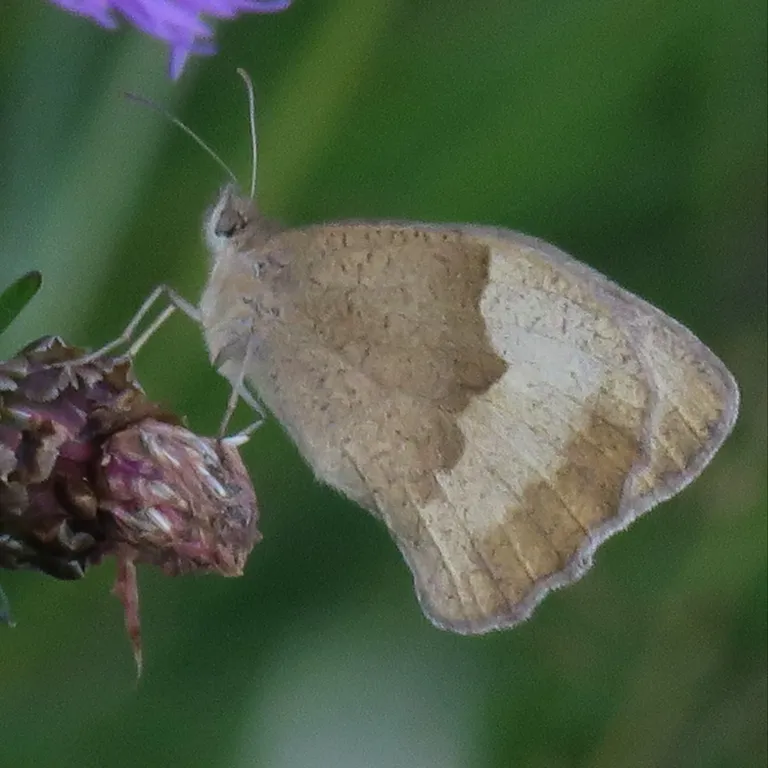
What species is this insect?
Maniola jurtina
